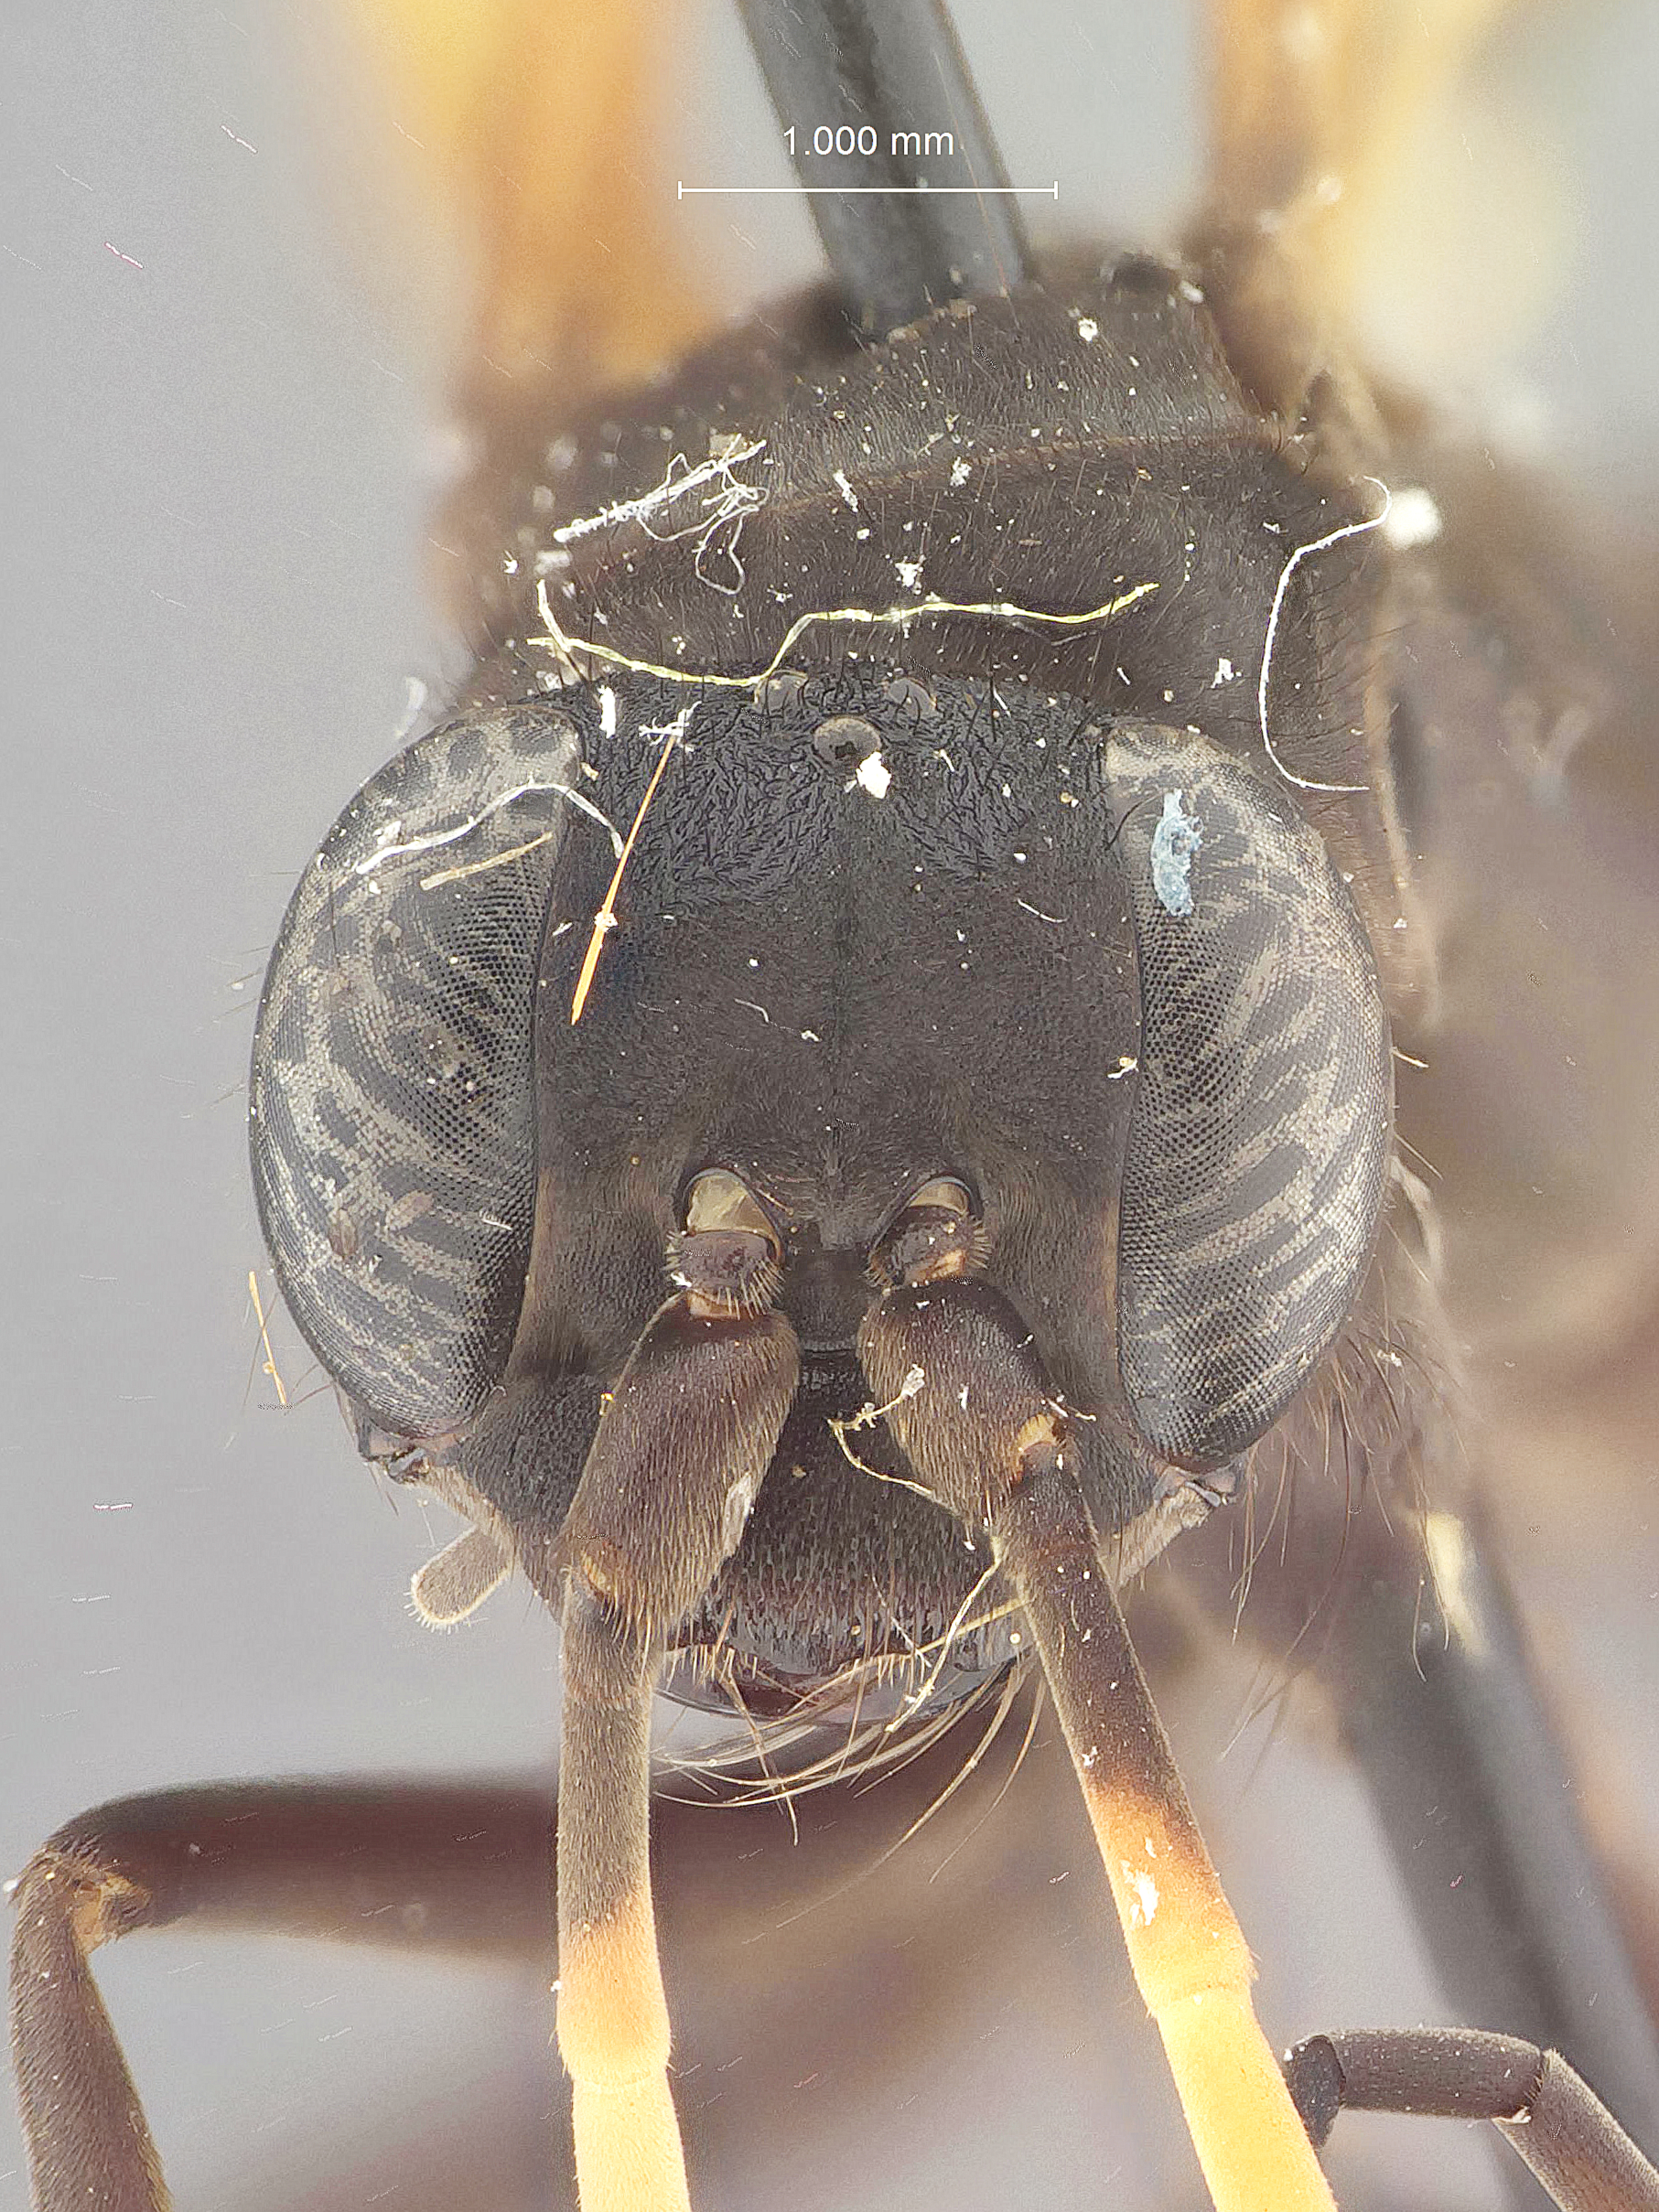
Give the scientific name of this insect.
Priocnessus opacus
